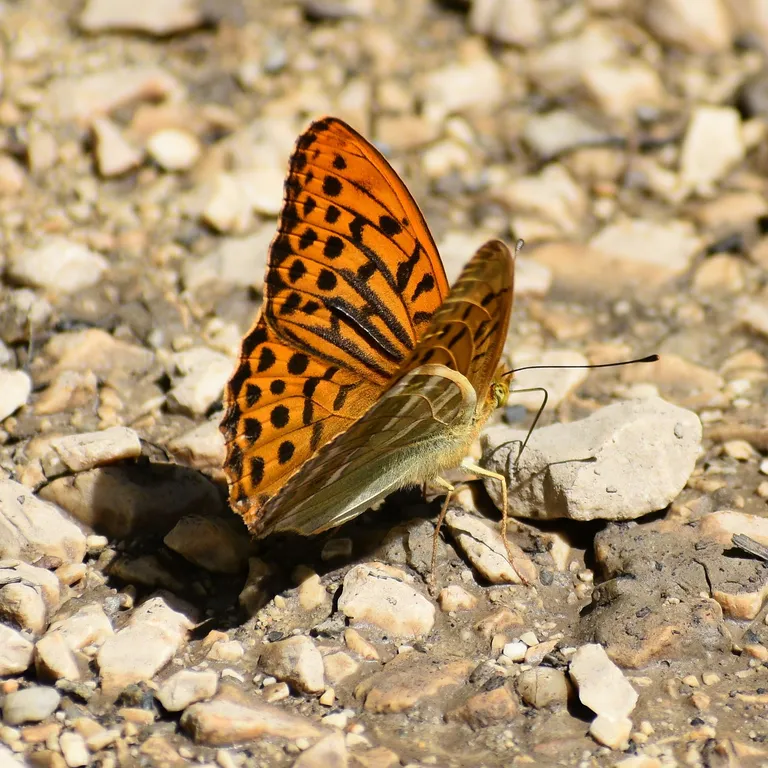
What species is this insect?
Argynnis paphia
